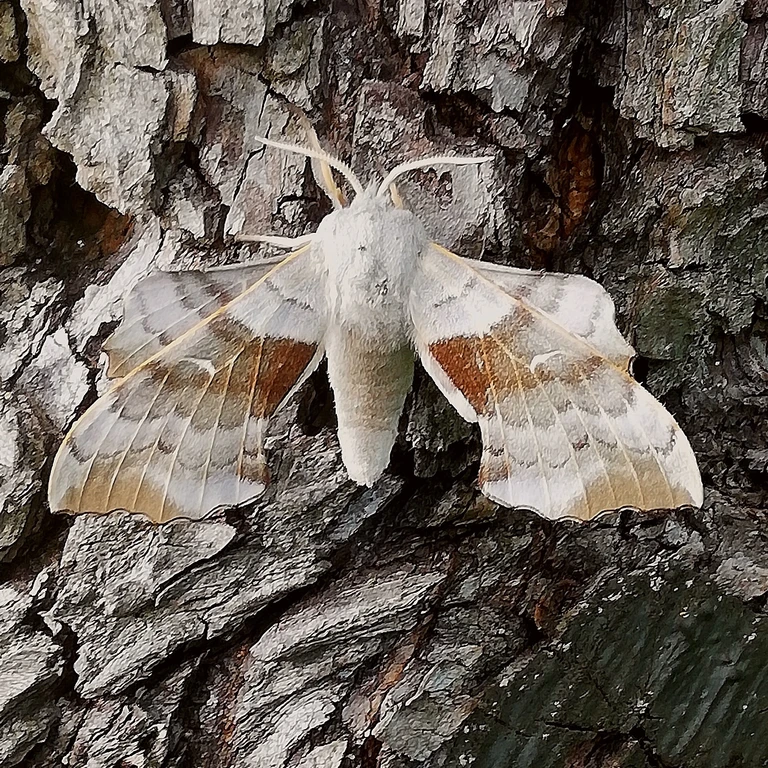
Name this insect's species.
Laothoe populi
